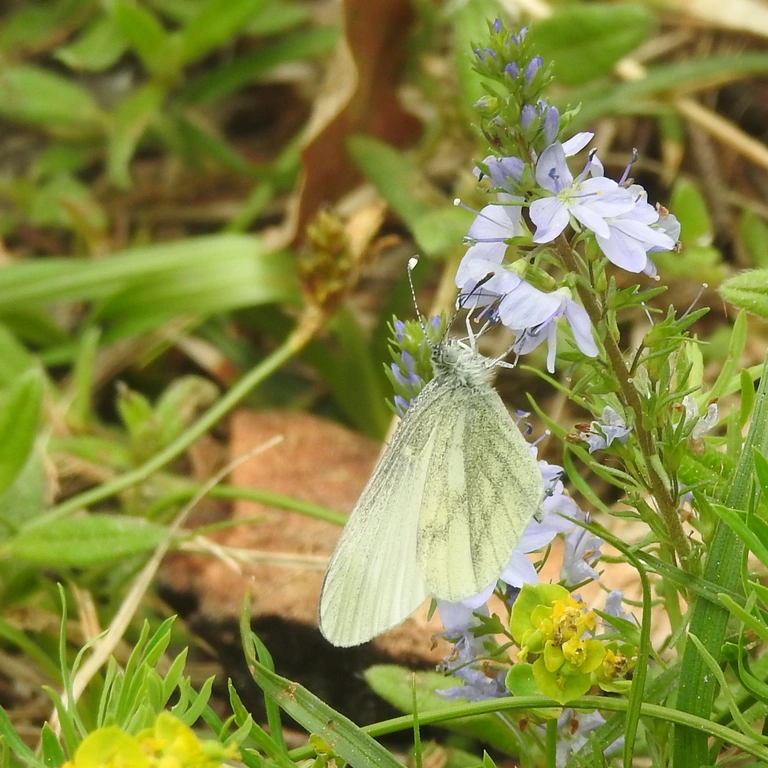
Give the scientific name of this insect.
Leptidea sinapis/juvernica
